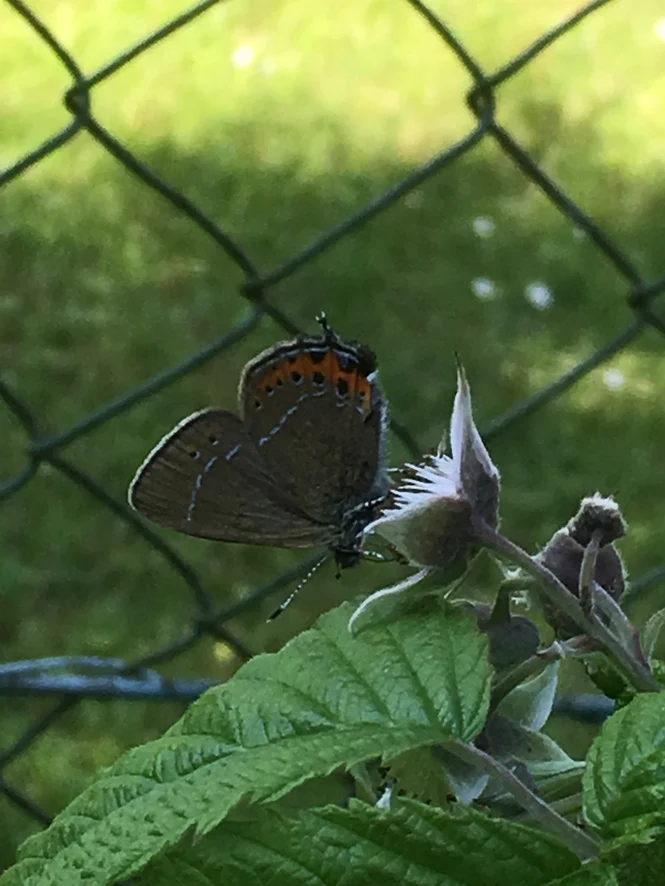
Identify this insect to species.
Satyrium pruni (also Fixsenia pruni)
